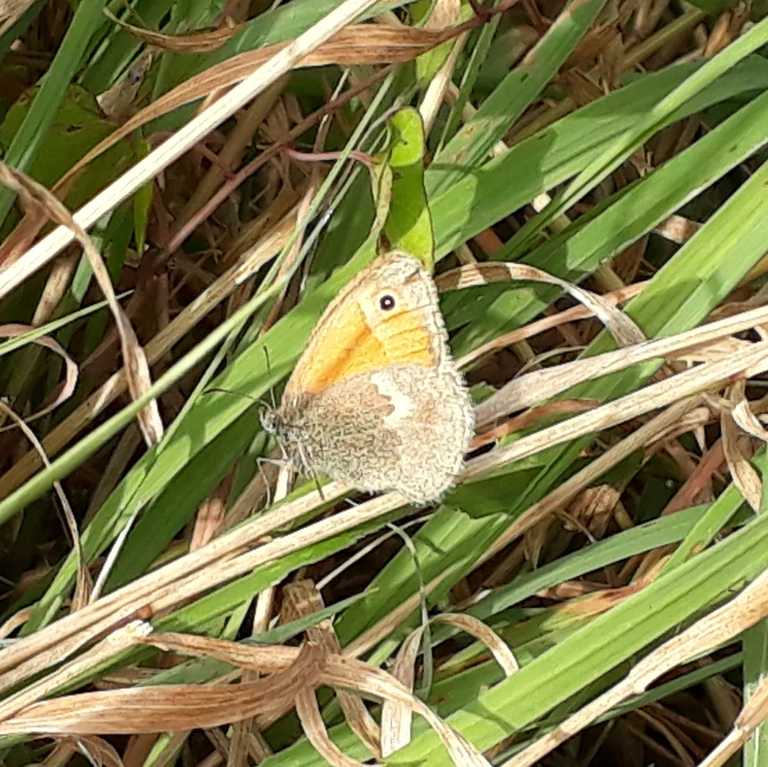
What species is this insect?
Coenonympha pamphilus
